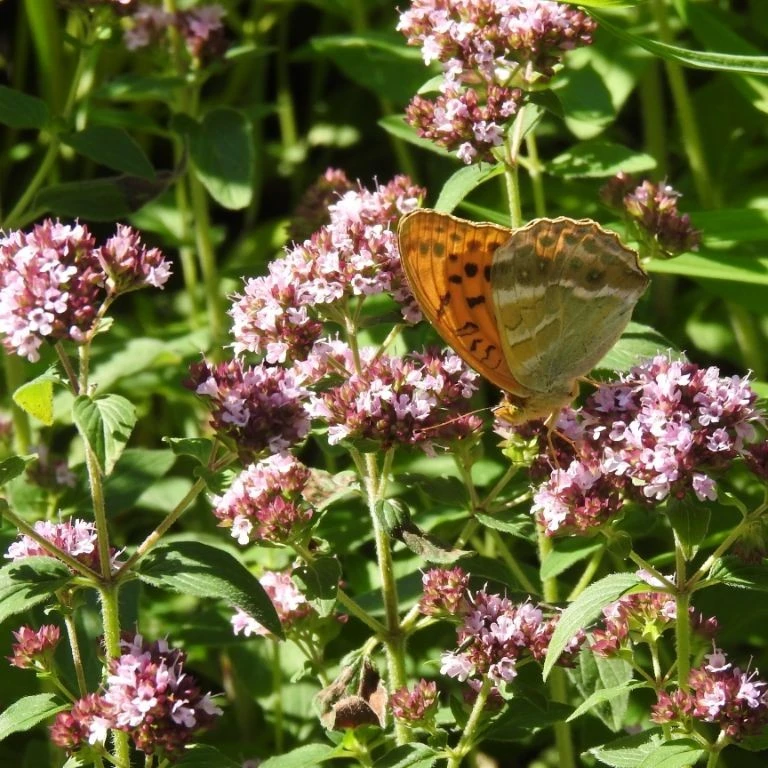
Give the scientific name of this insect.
Argynnis paphia
